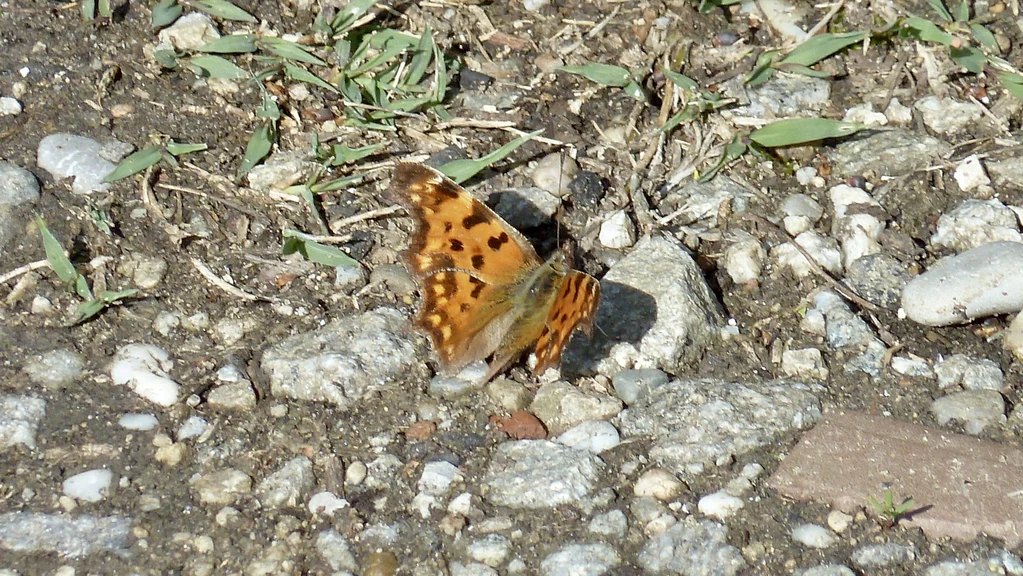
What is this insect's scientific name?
Polygonia c-album
